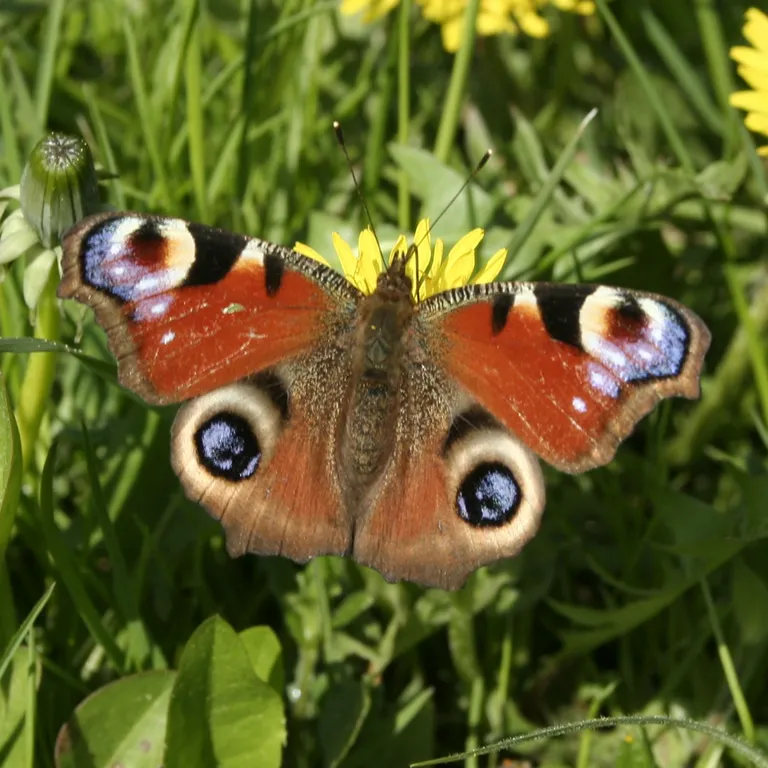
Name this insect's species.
Aglais io
